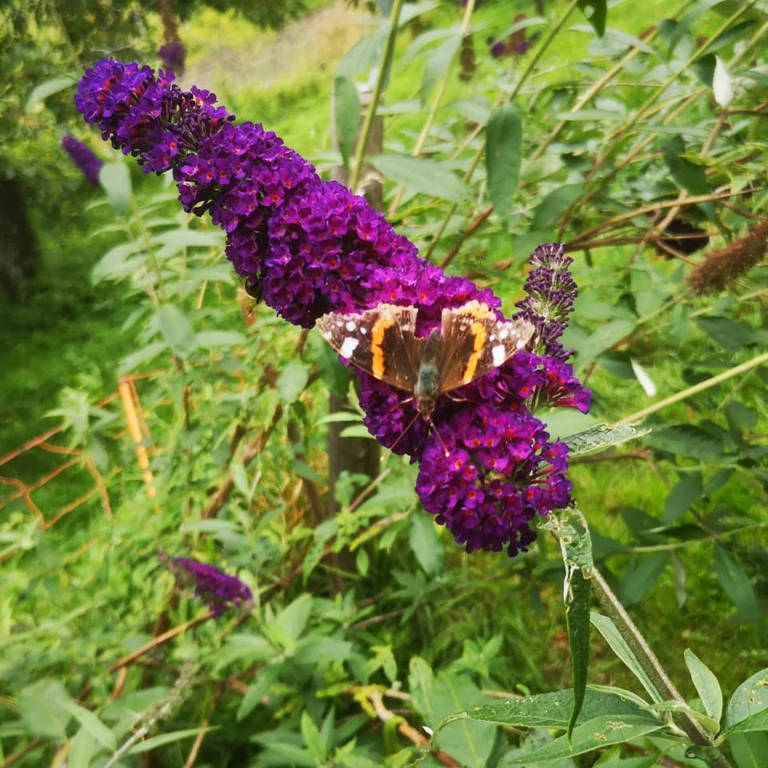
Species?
Vanessa atalanta
